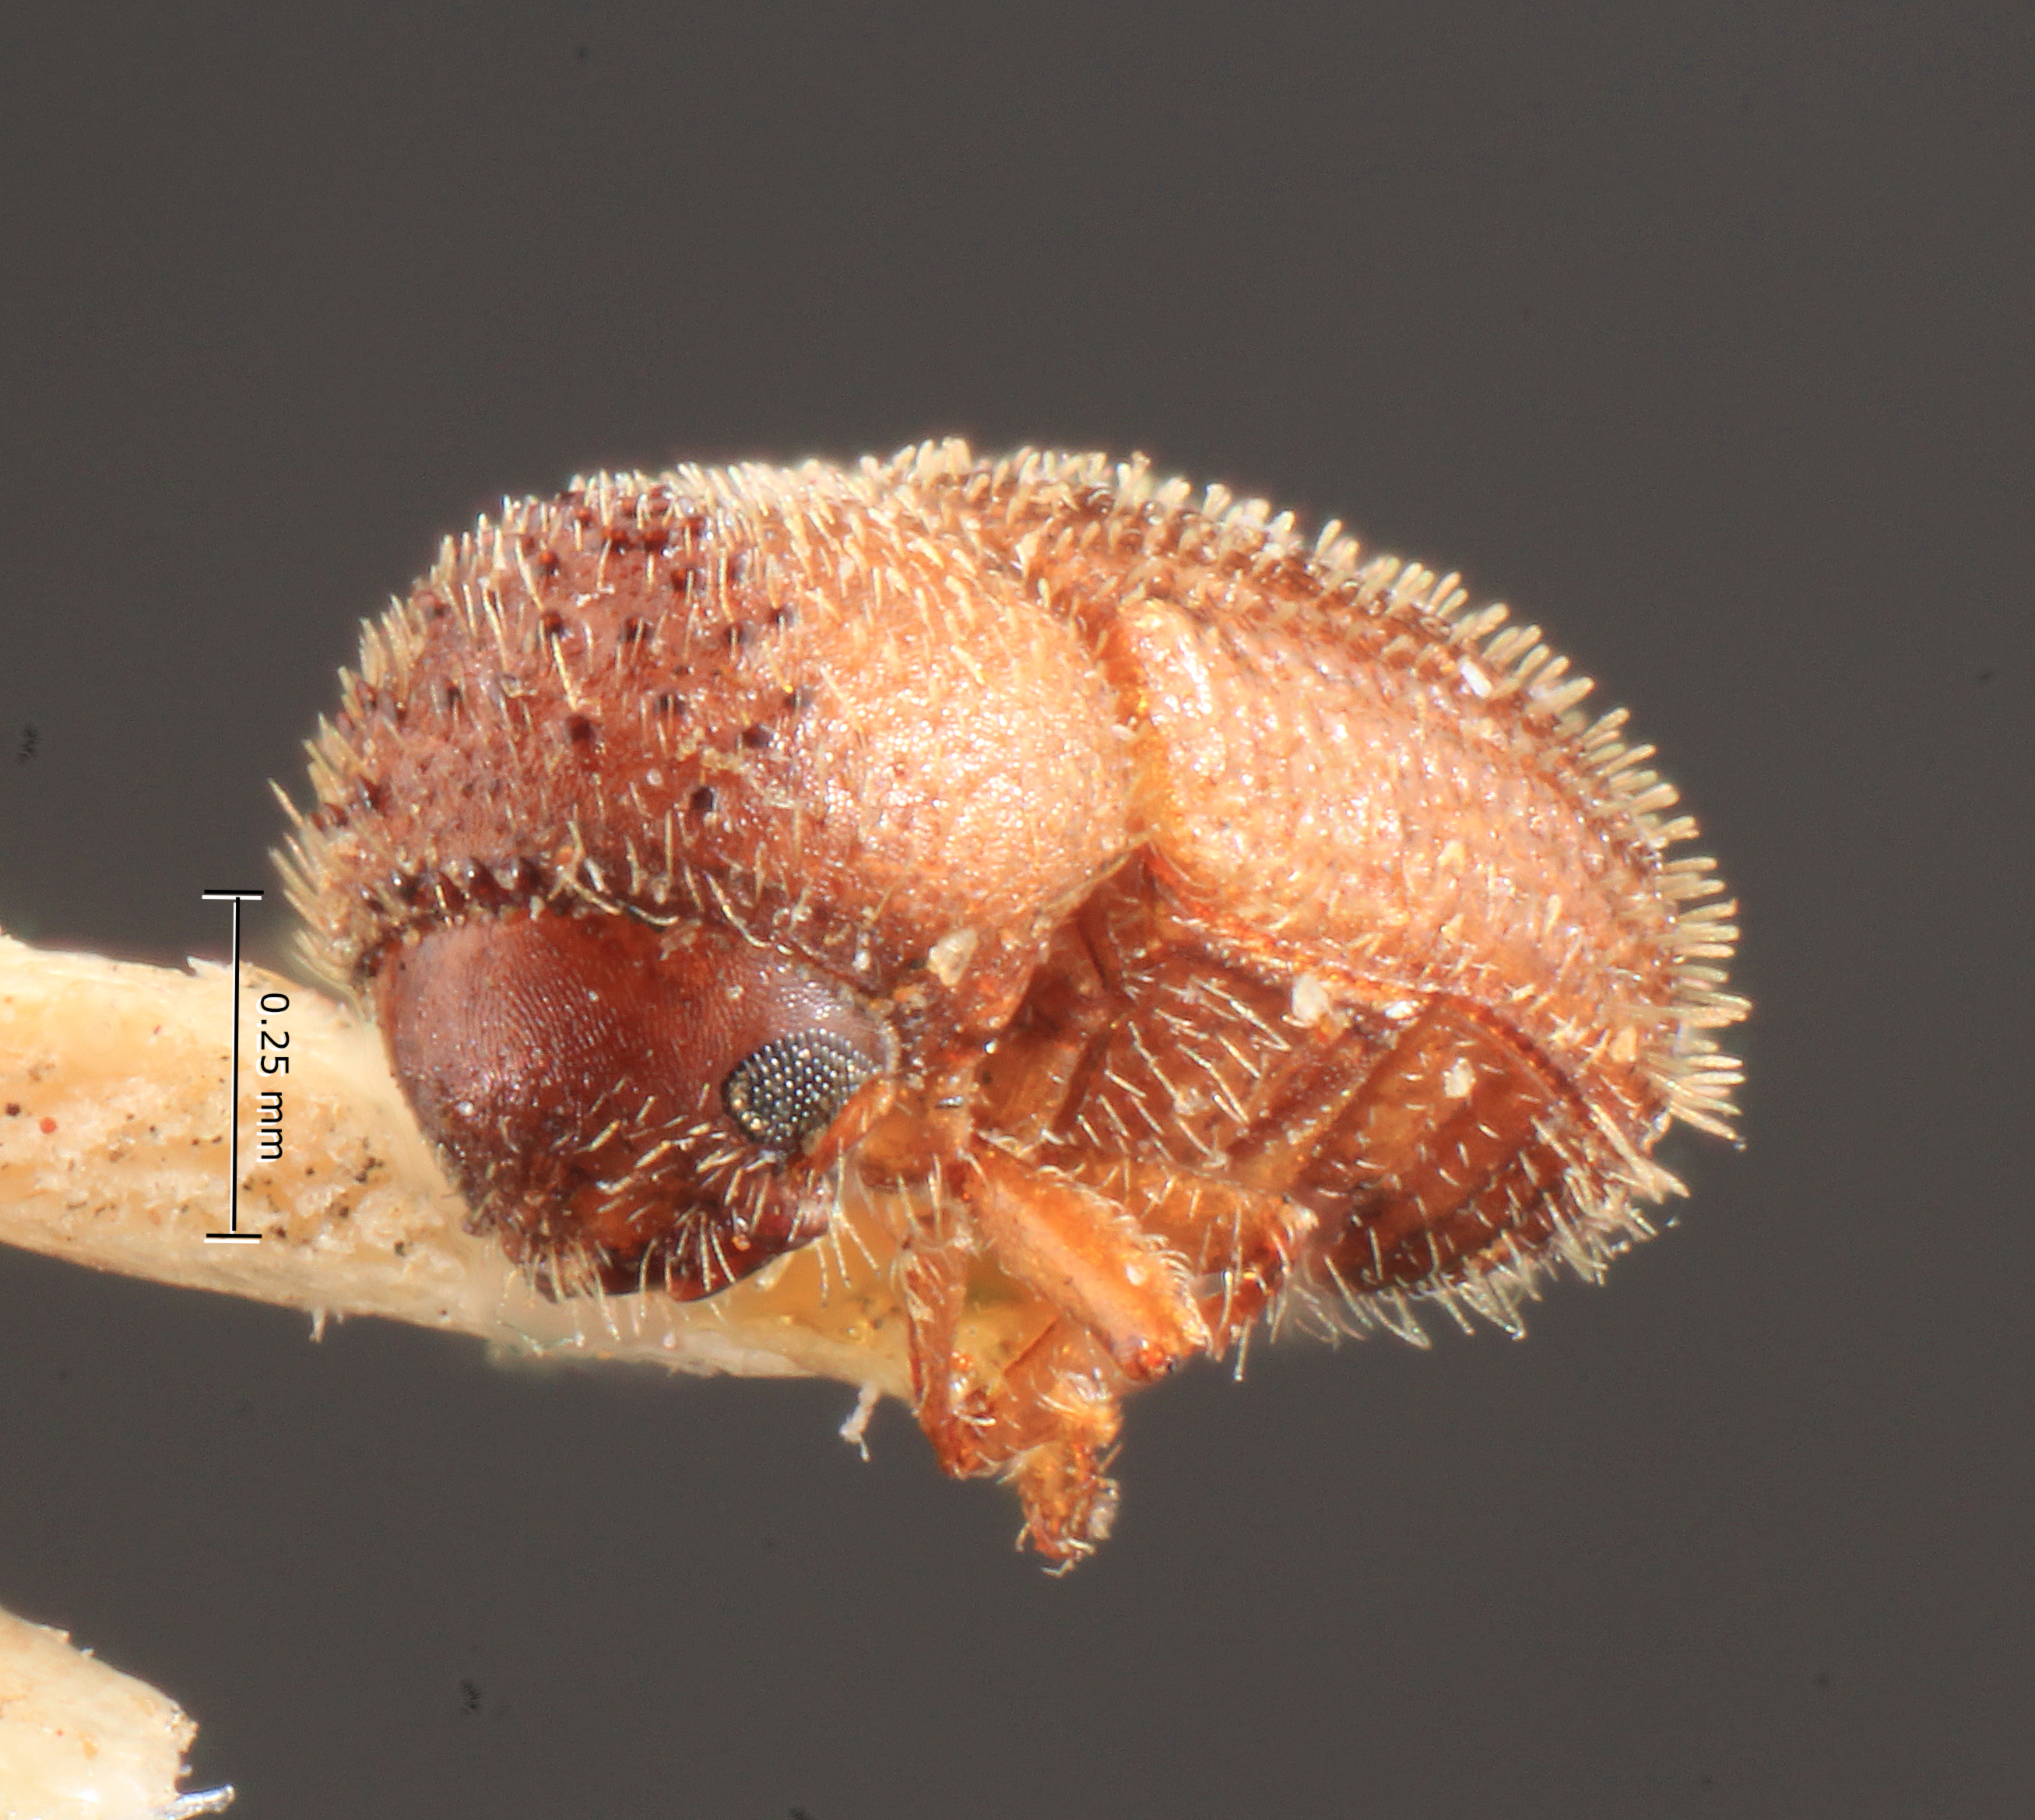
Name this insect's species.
Stephanoderes flavescens
